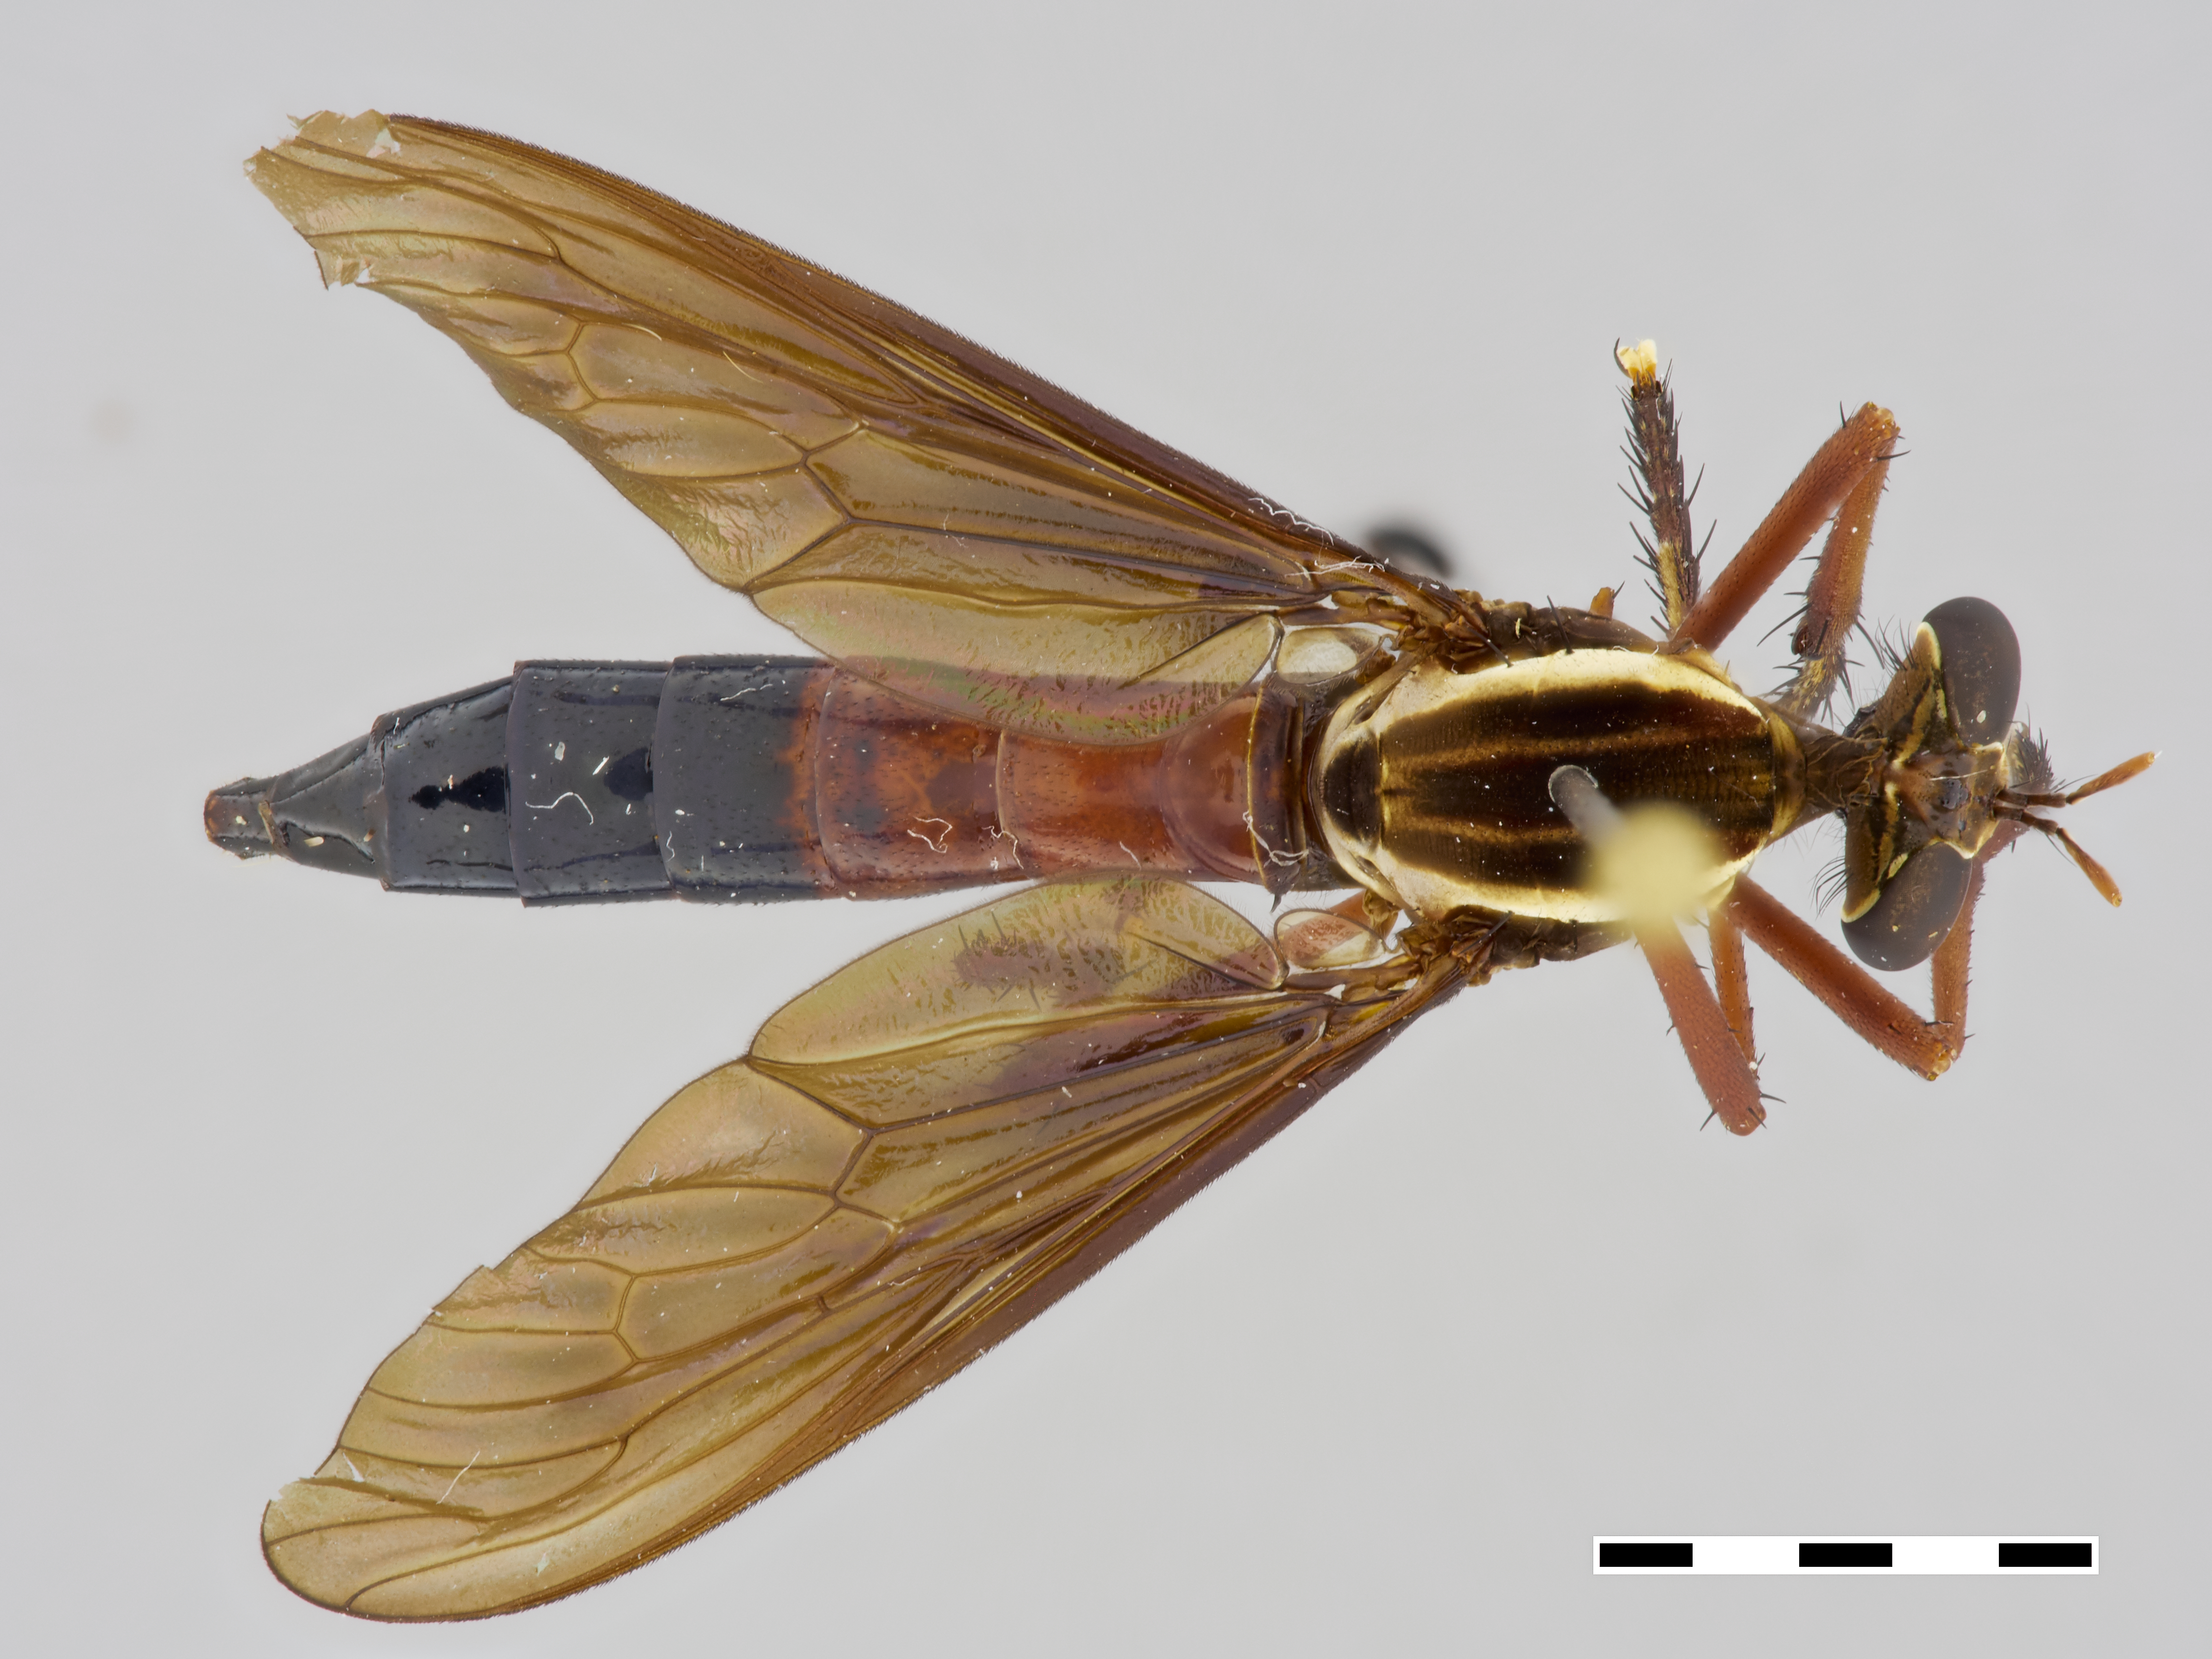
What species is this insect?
Pegesimallus aulicus
